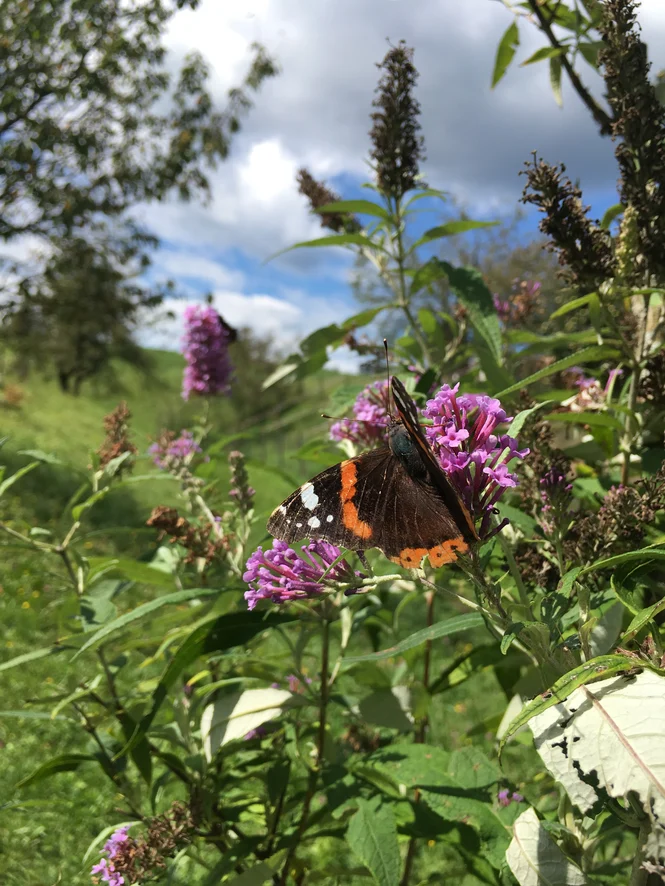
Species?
Vanessa atalanta
